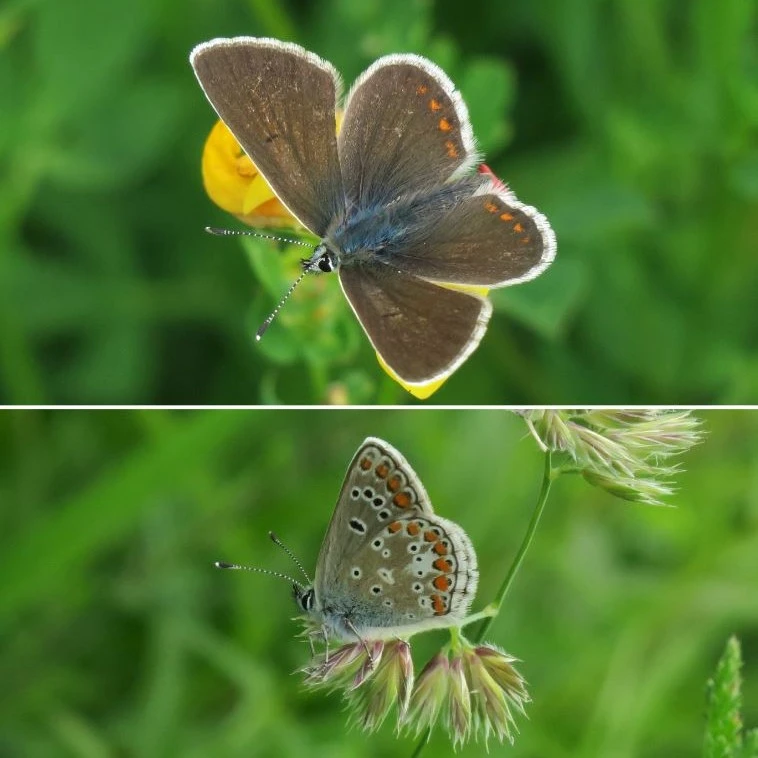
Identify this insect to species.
Aricia agestis/artaxerxes
